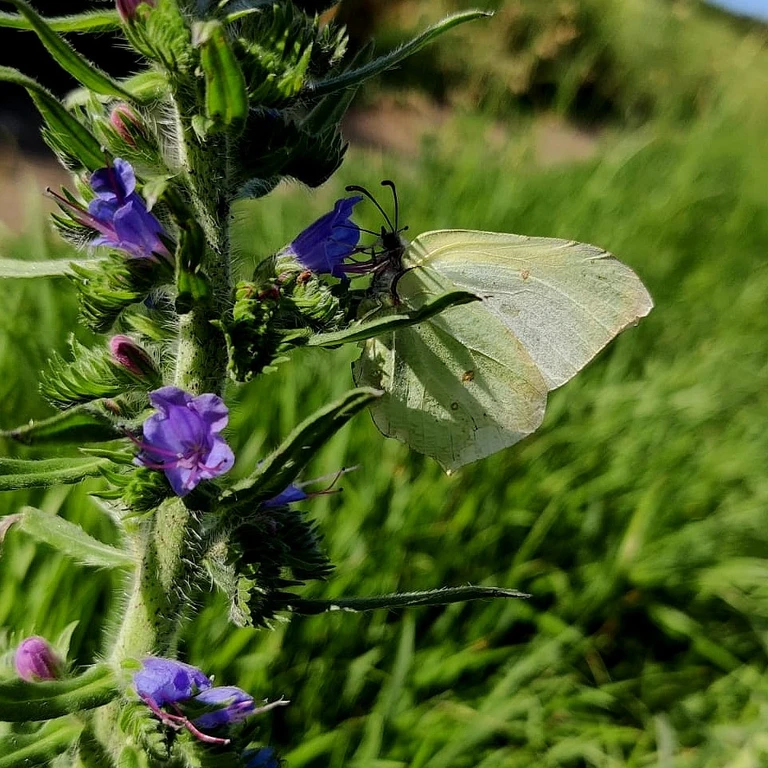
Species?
Gonepteryx rhamni
